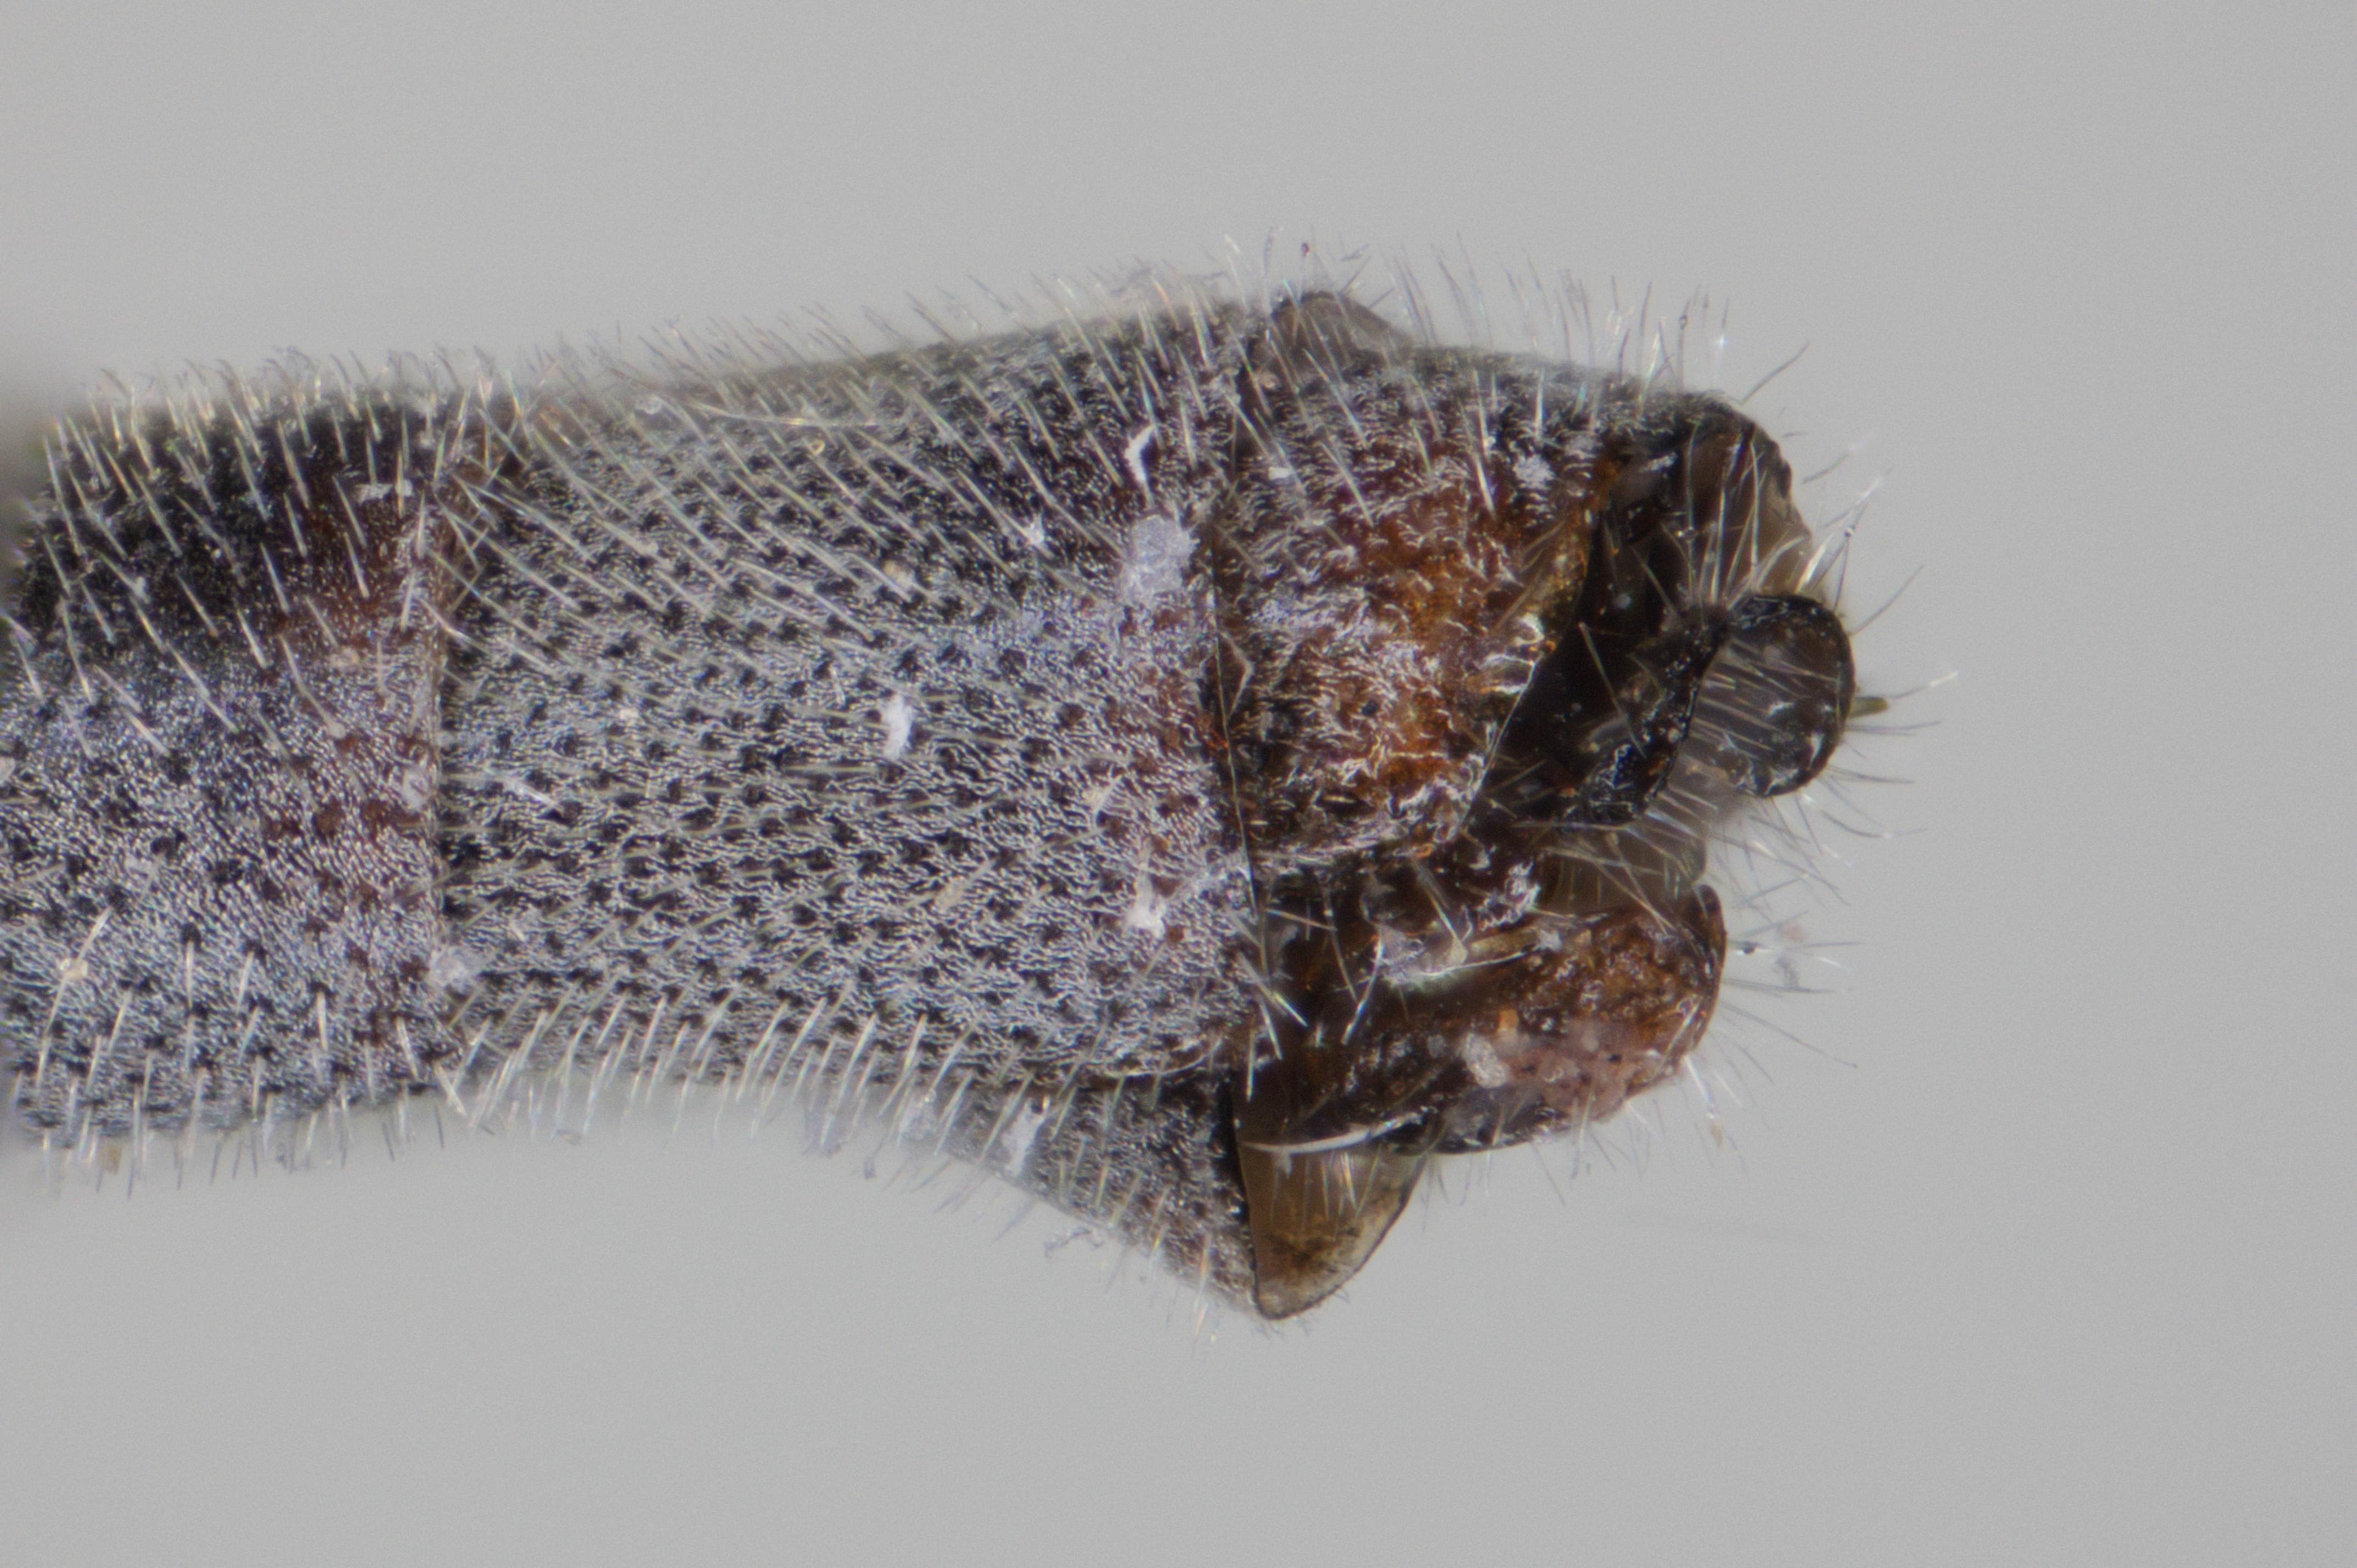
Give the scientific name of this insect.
Microphontes gaiophanes
